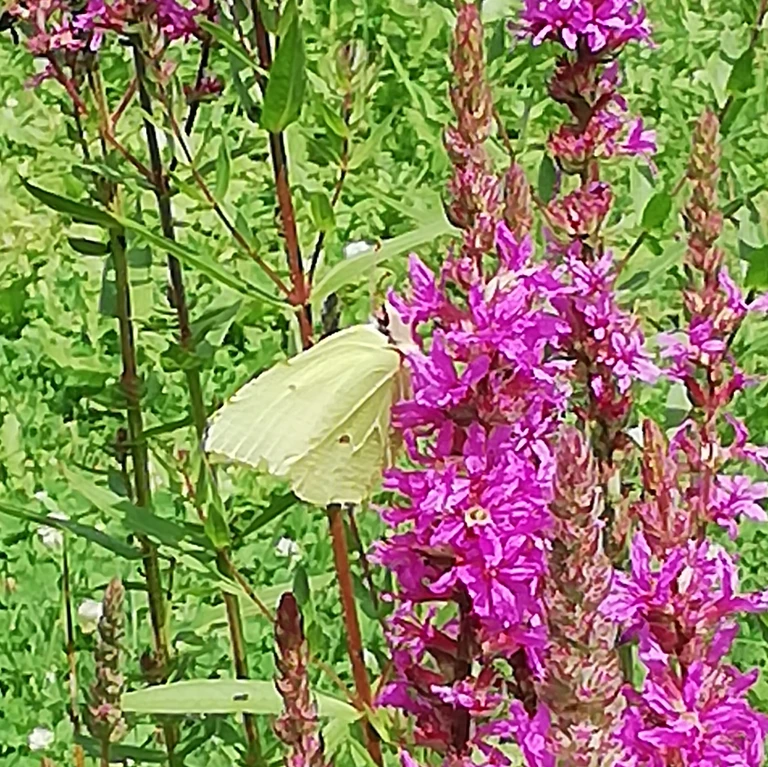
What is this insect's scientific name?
Gonepteryx rhamni
